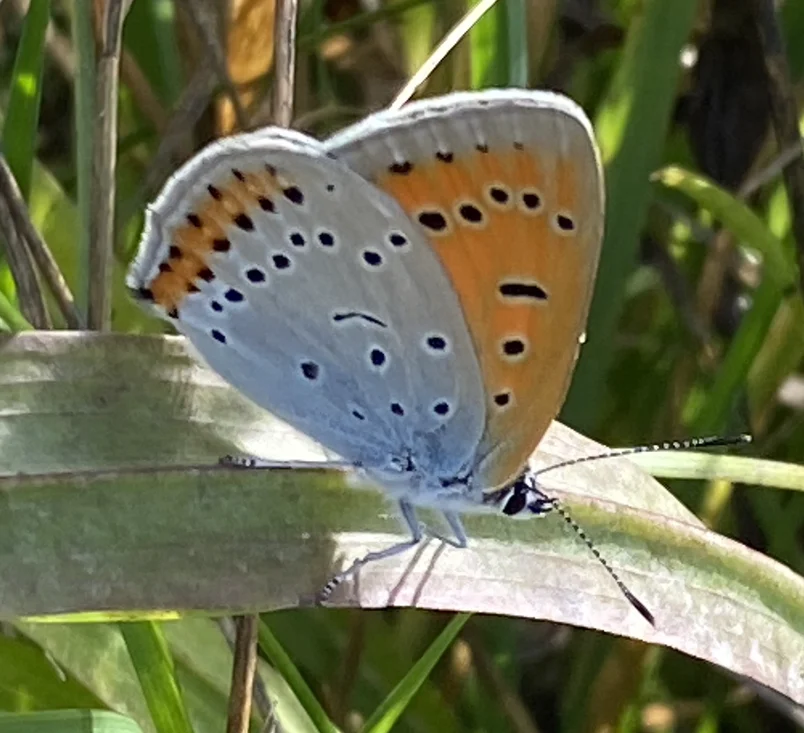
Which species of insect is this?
Lycaena dispar
